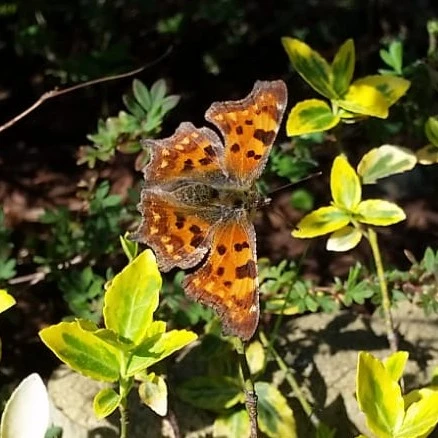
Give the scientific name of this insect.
Polygonia c-album
